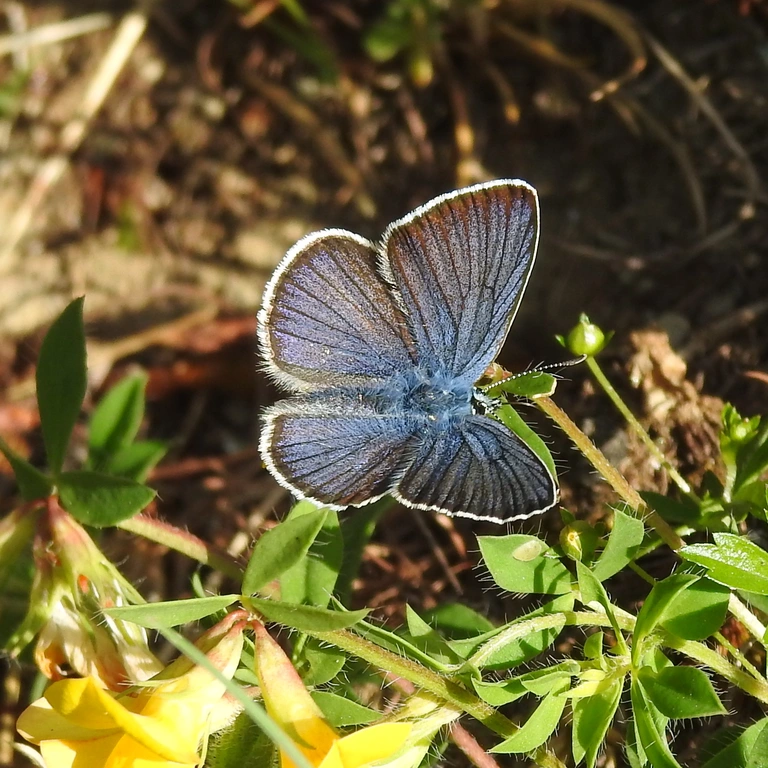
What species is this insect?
Cyaniris semiargus
